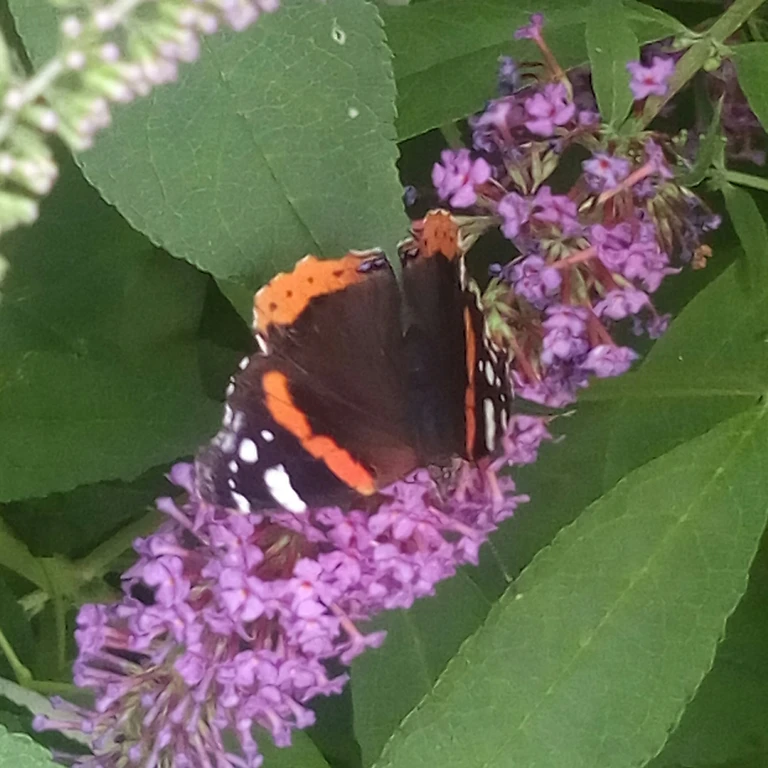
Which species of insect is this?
Vanessa atalanta
